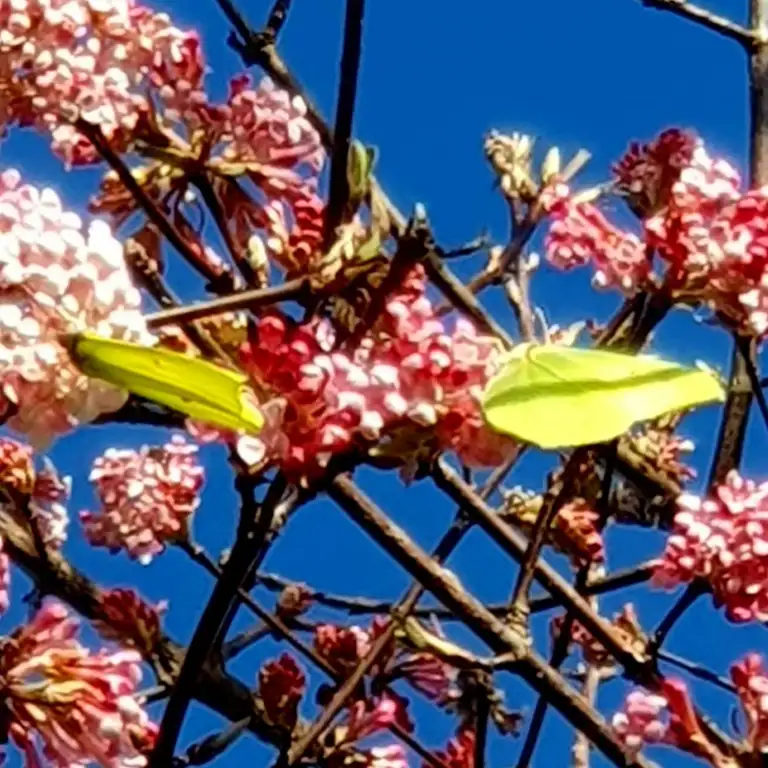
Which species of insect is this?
Gonepteryx rhamni
